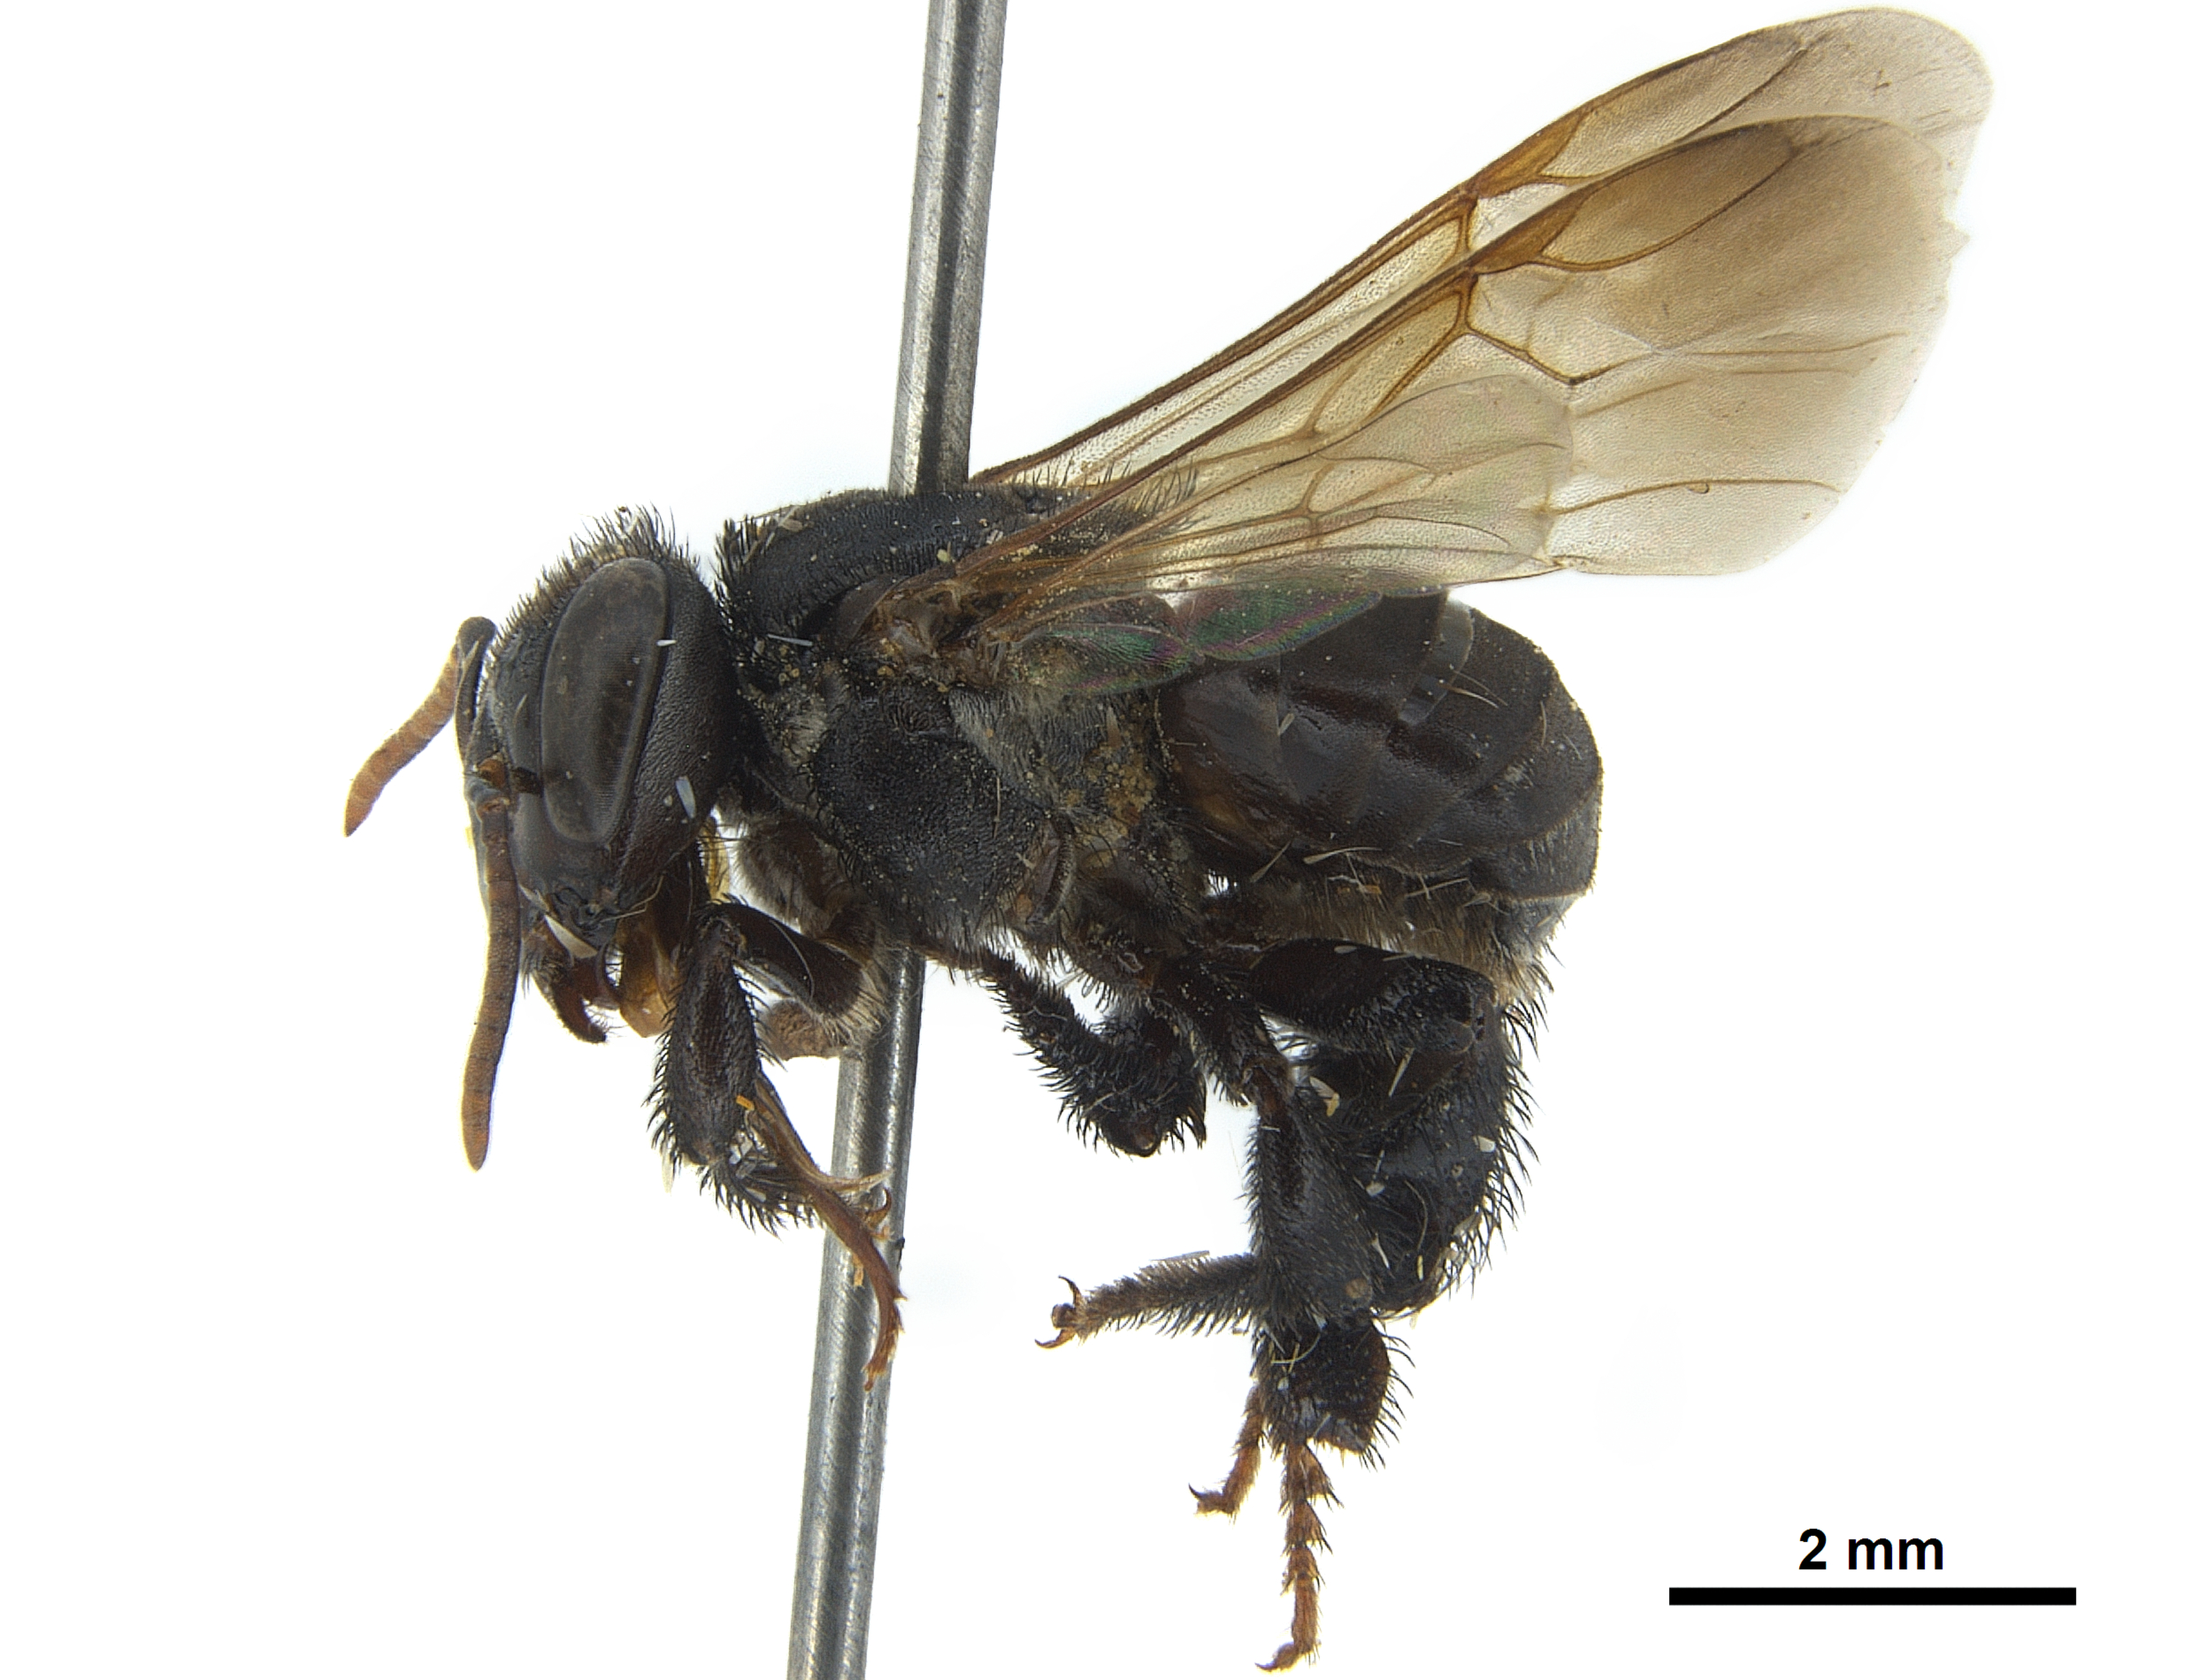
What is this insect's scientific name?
Scaptotrigona depilis
